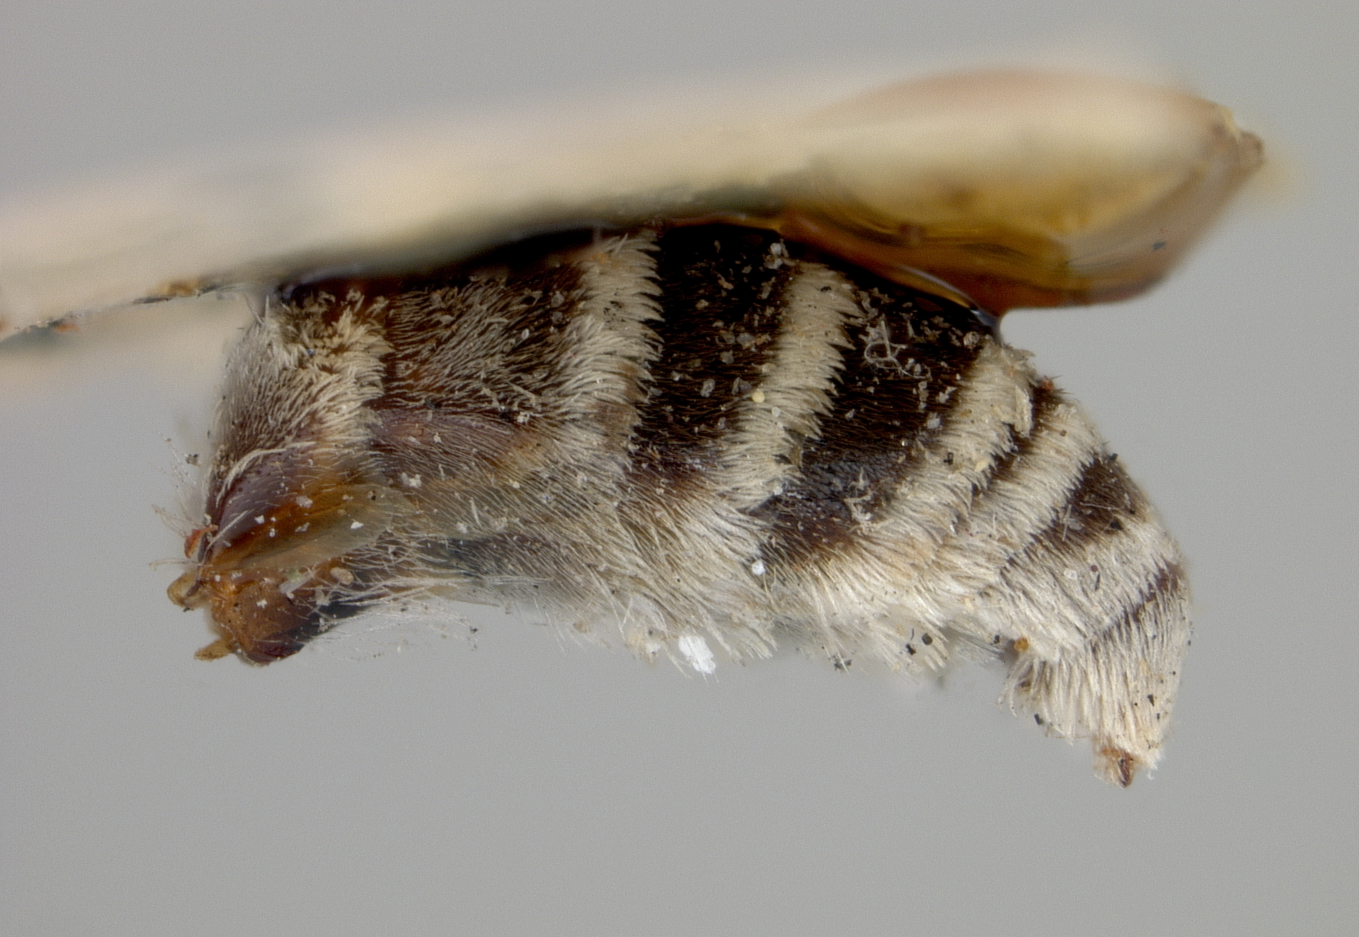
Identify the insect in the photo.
Zacesta rufipes
